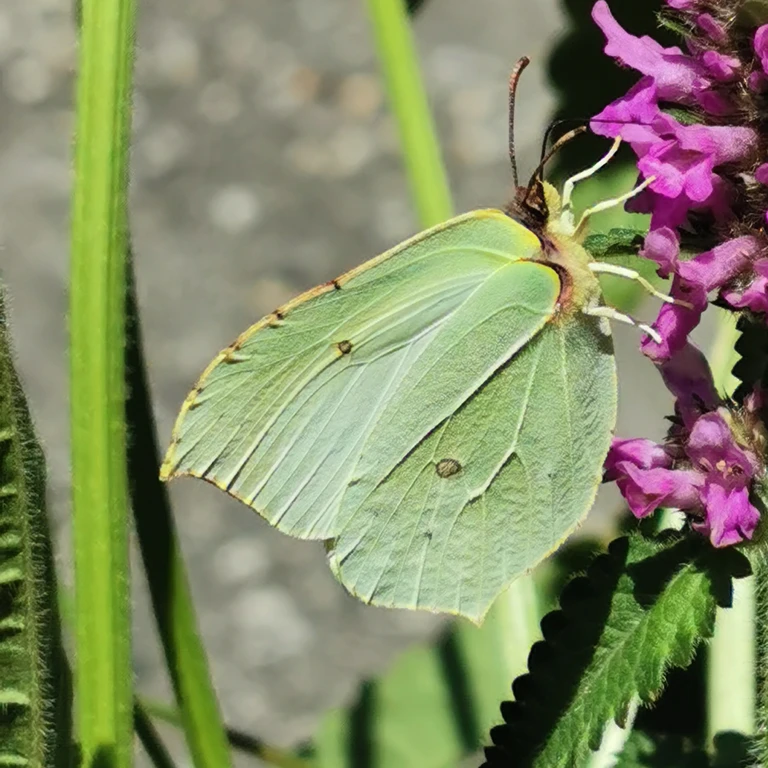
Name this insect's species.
Gonepteryx rhamni
